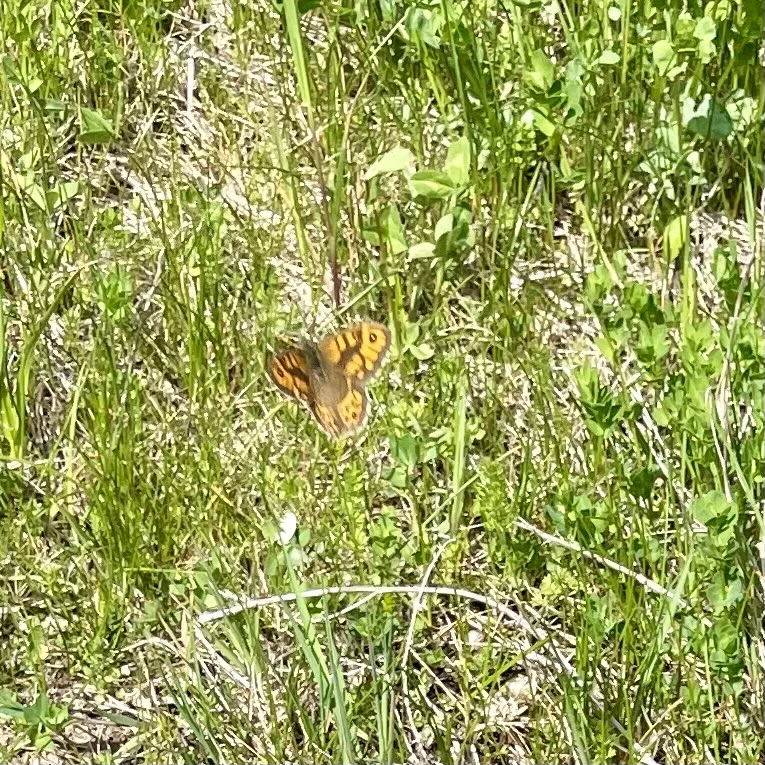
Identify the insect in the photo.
Lasiommata megera (also Pararge megera)
